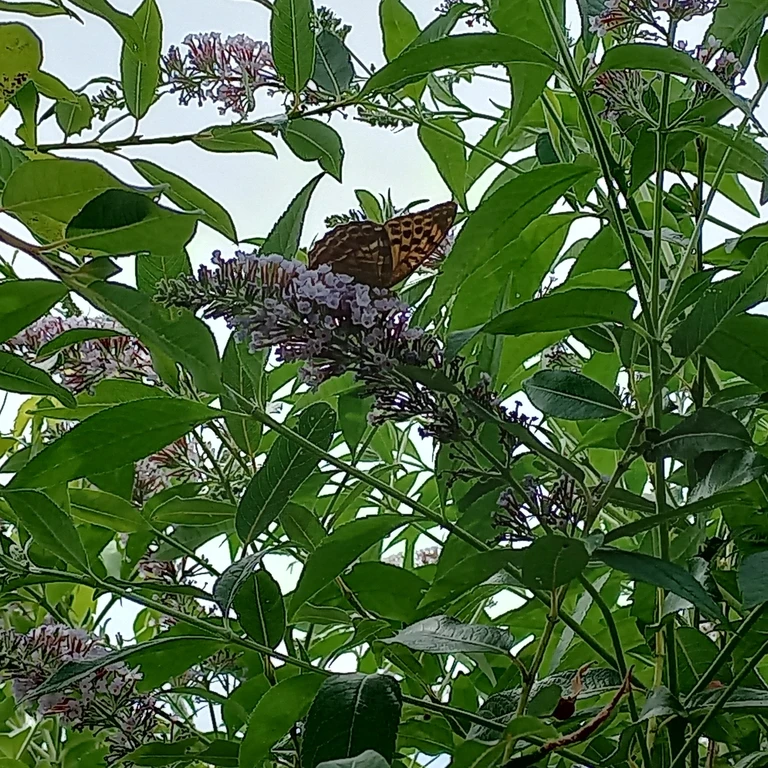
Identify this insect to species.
Argynnis paphia
